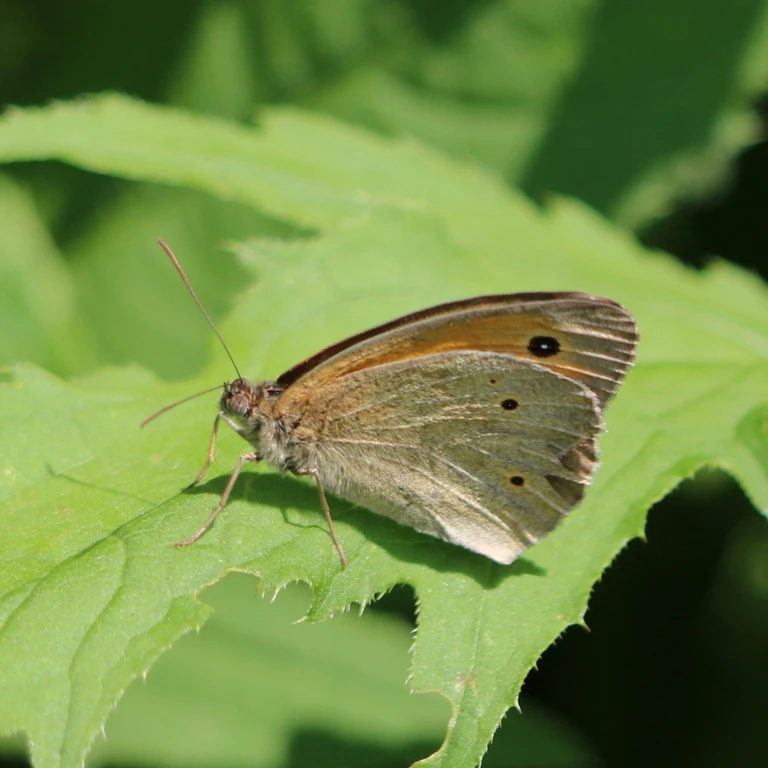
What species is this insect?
Maniola jurtina
